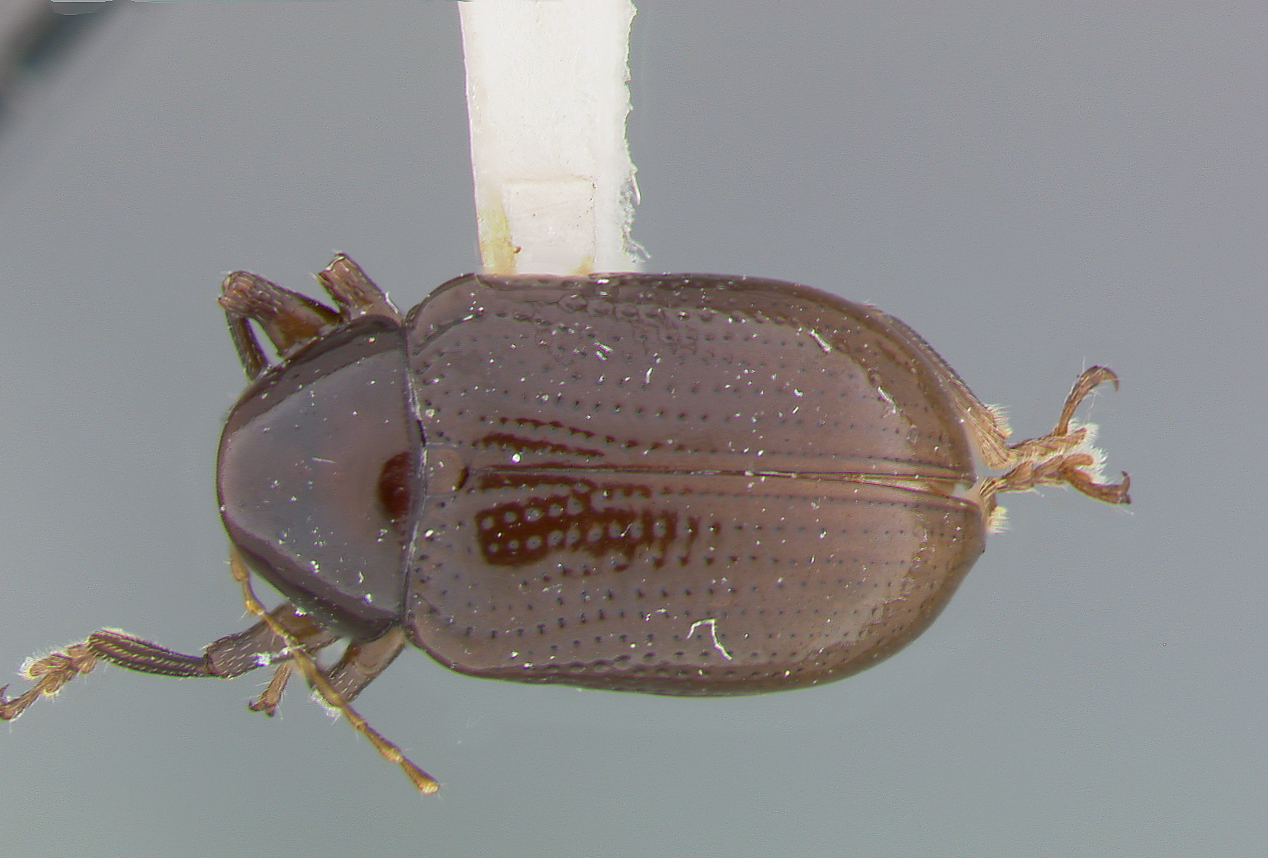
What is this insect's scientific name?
Metachroma nassuense
